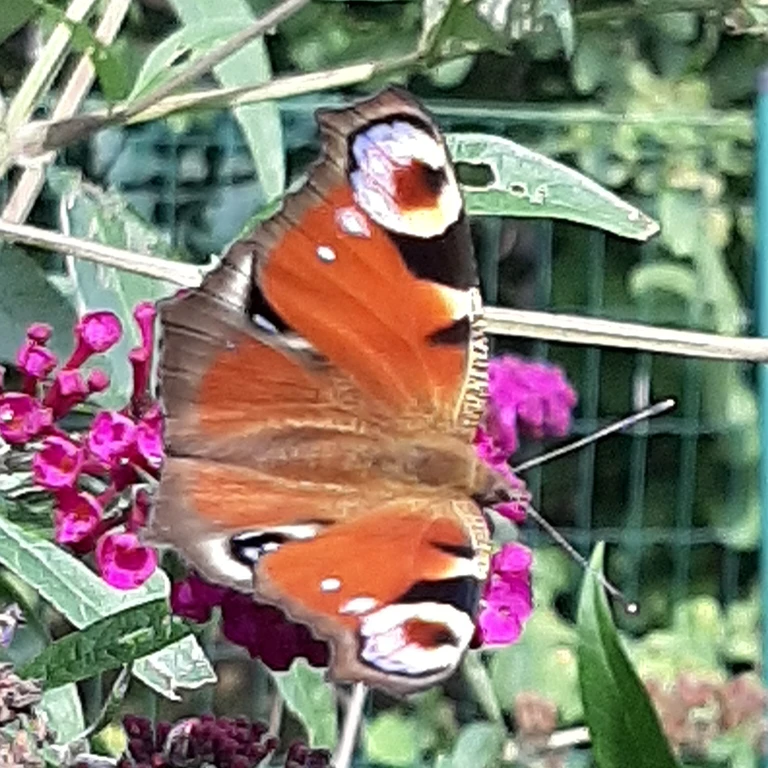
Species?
Aglais io
